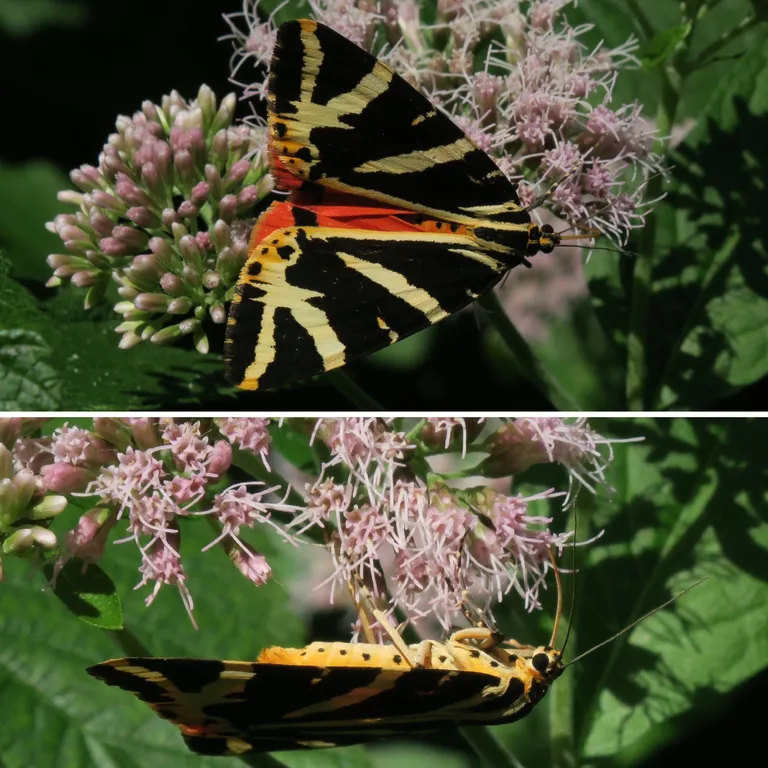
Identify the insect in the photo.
Euplagia quadripunctaria
